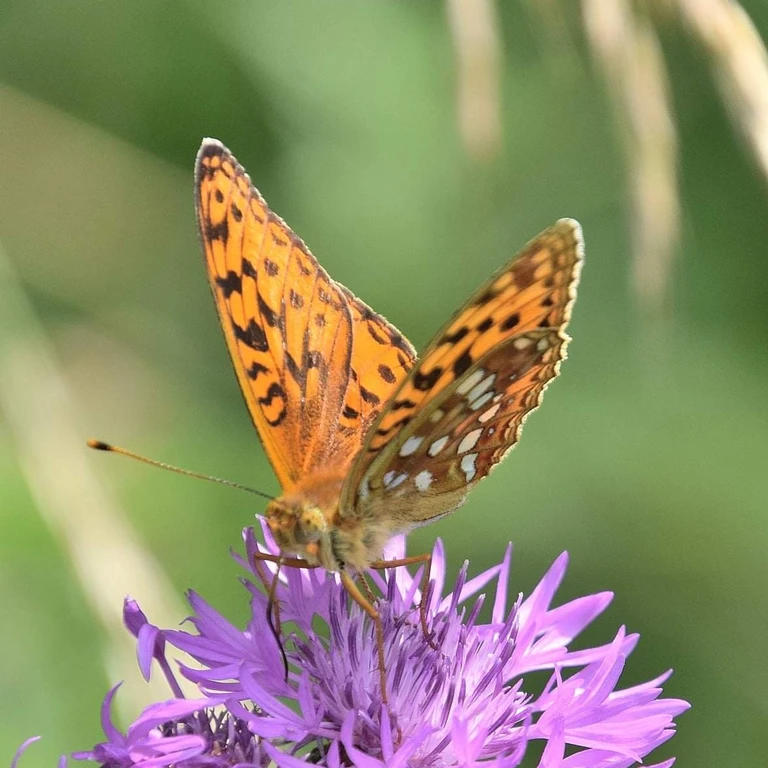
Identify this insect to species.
Fabriciana adippe
